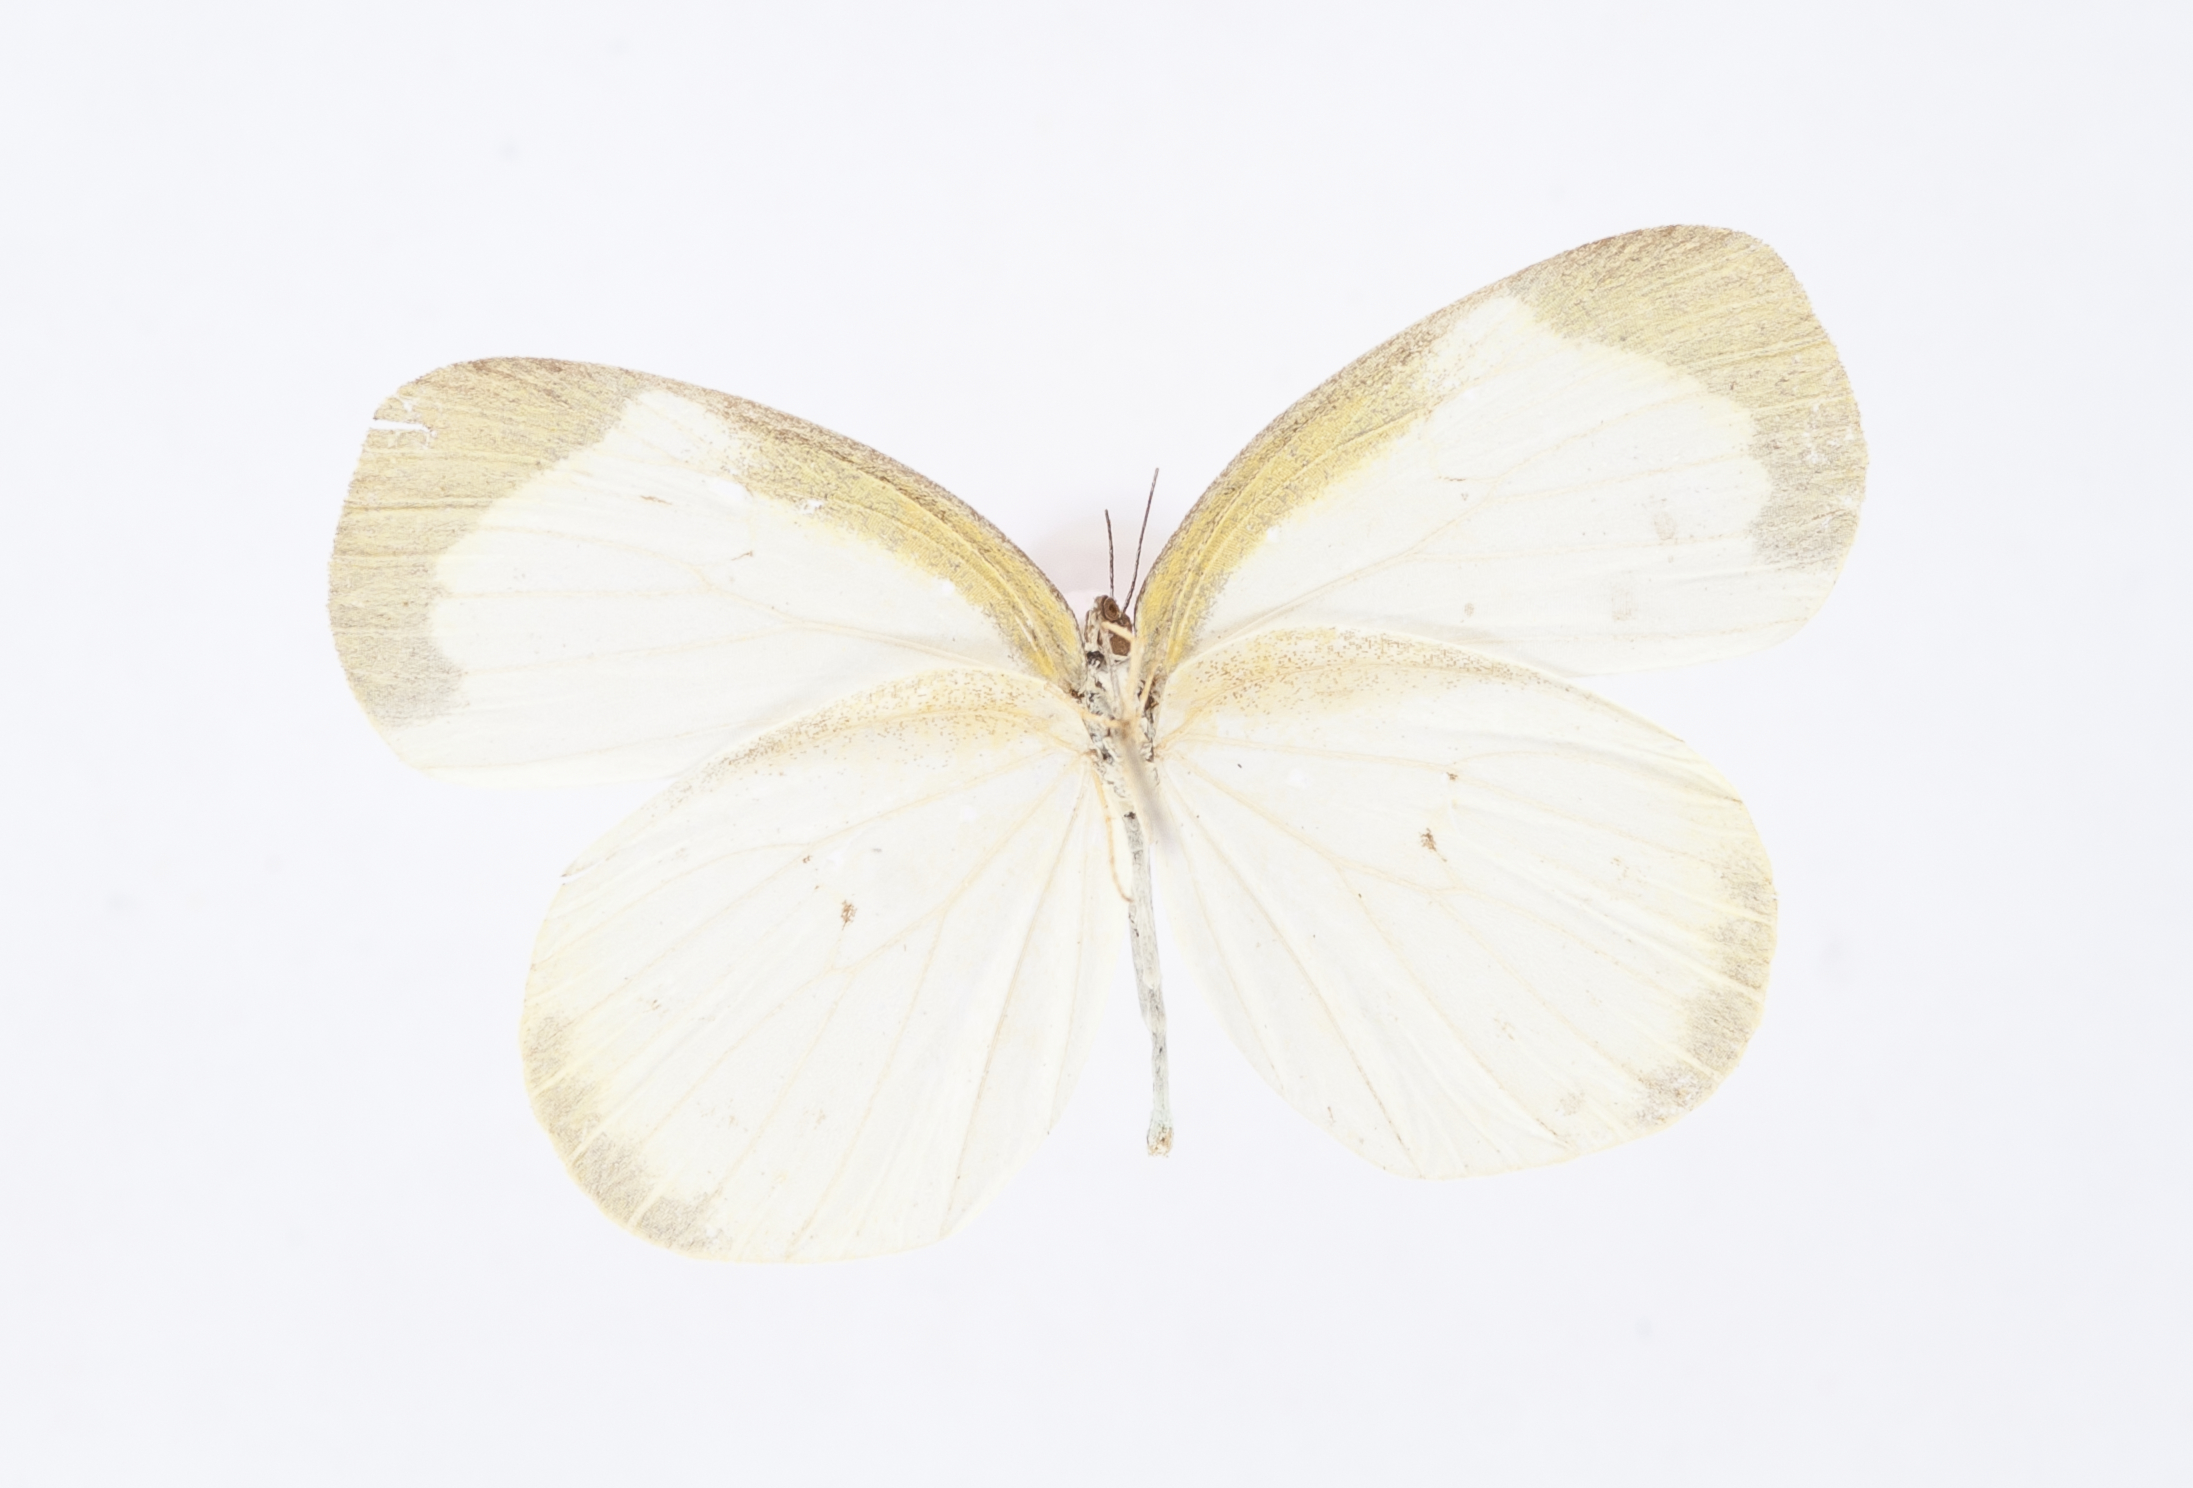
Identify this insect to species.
Eurema agave
